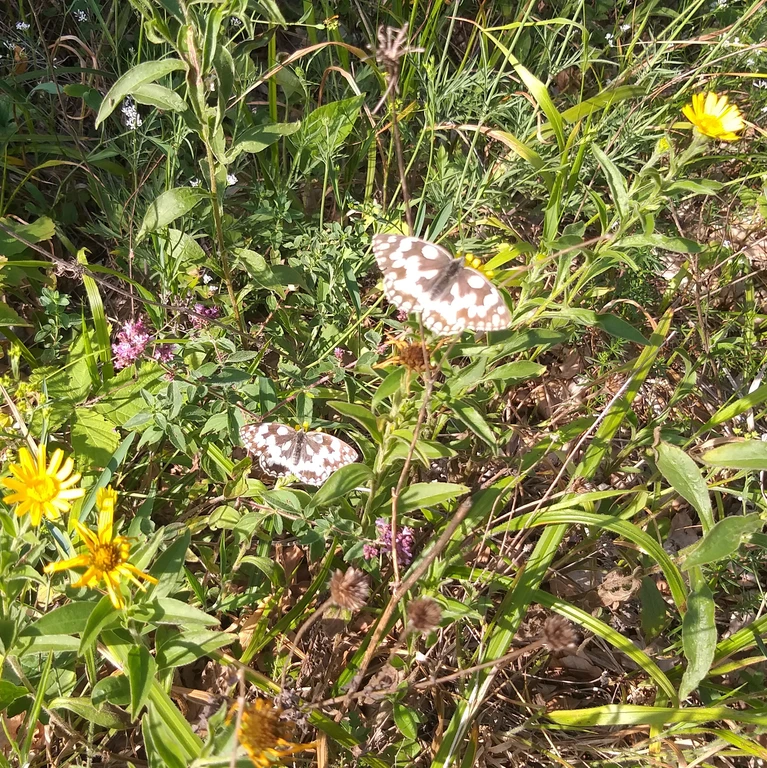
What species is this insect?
Melanargia galathea
